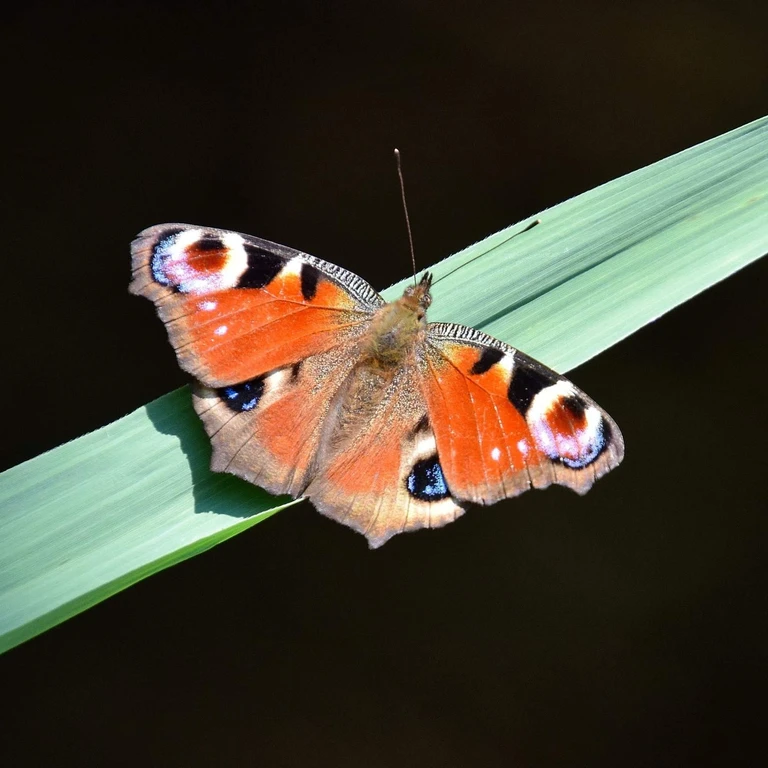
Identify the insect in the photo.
Aglais io
